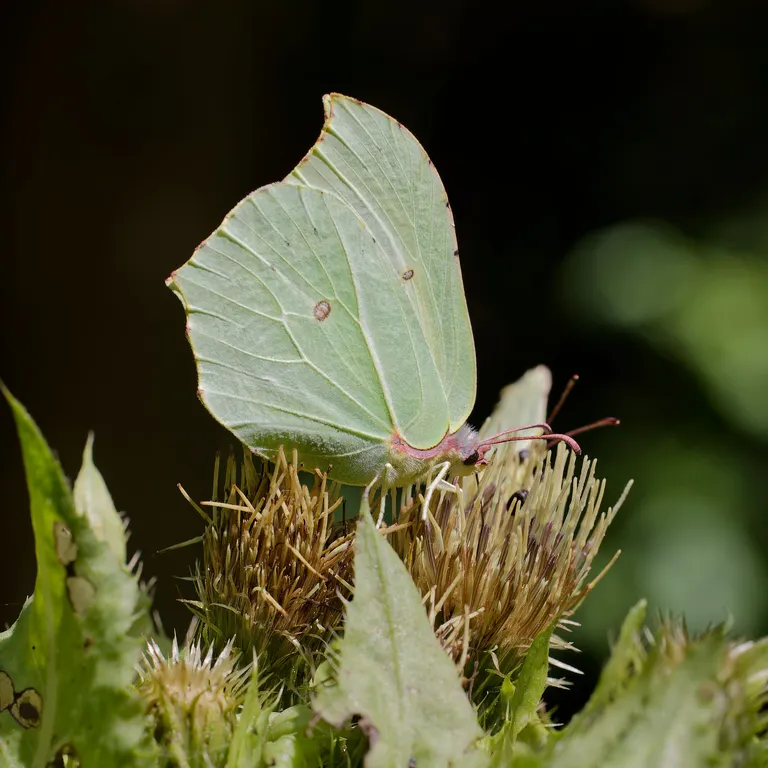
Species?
Gonepteryx rhamni
